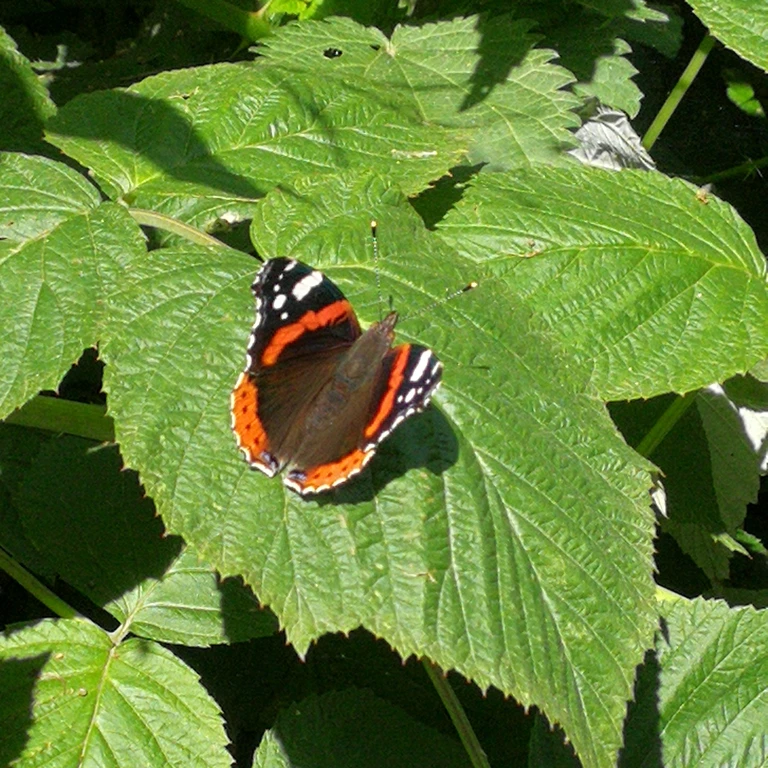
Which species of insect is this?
Vanessa atalanta
